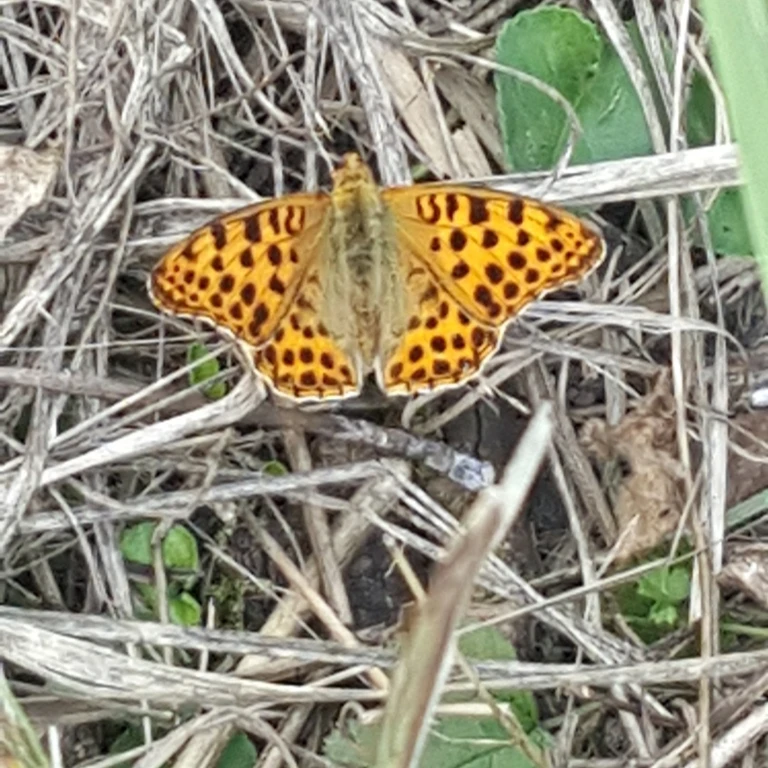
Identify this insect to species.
Issoria lathonia
